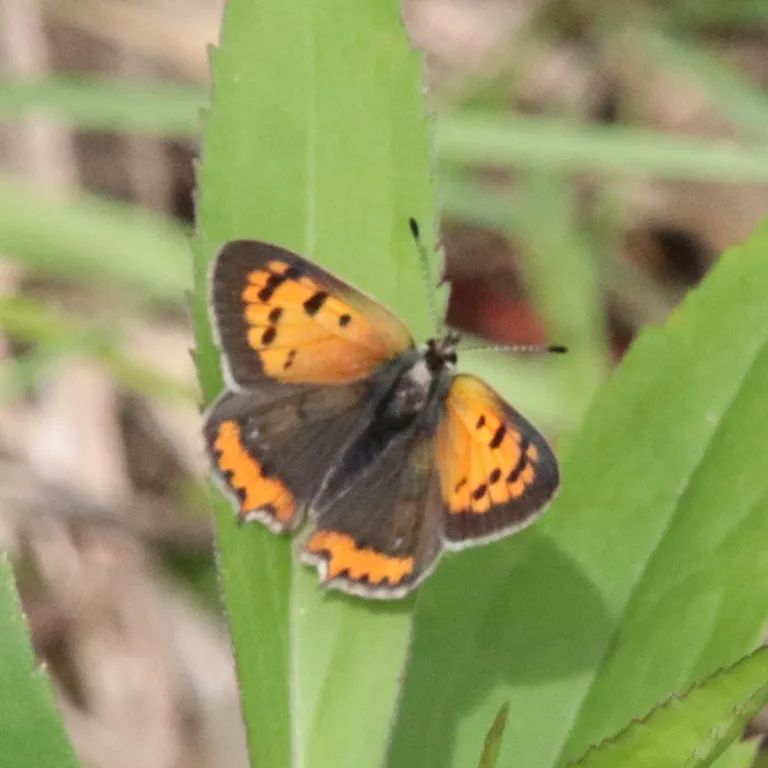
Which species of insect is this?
Lycaena phlaeas
